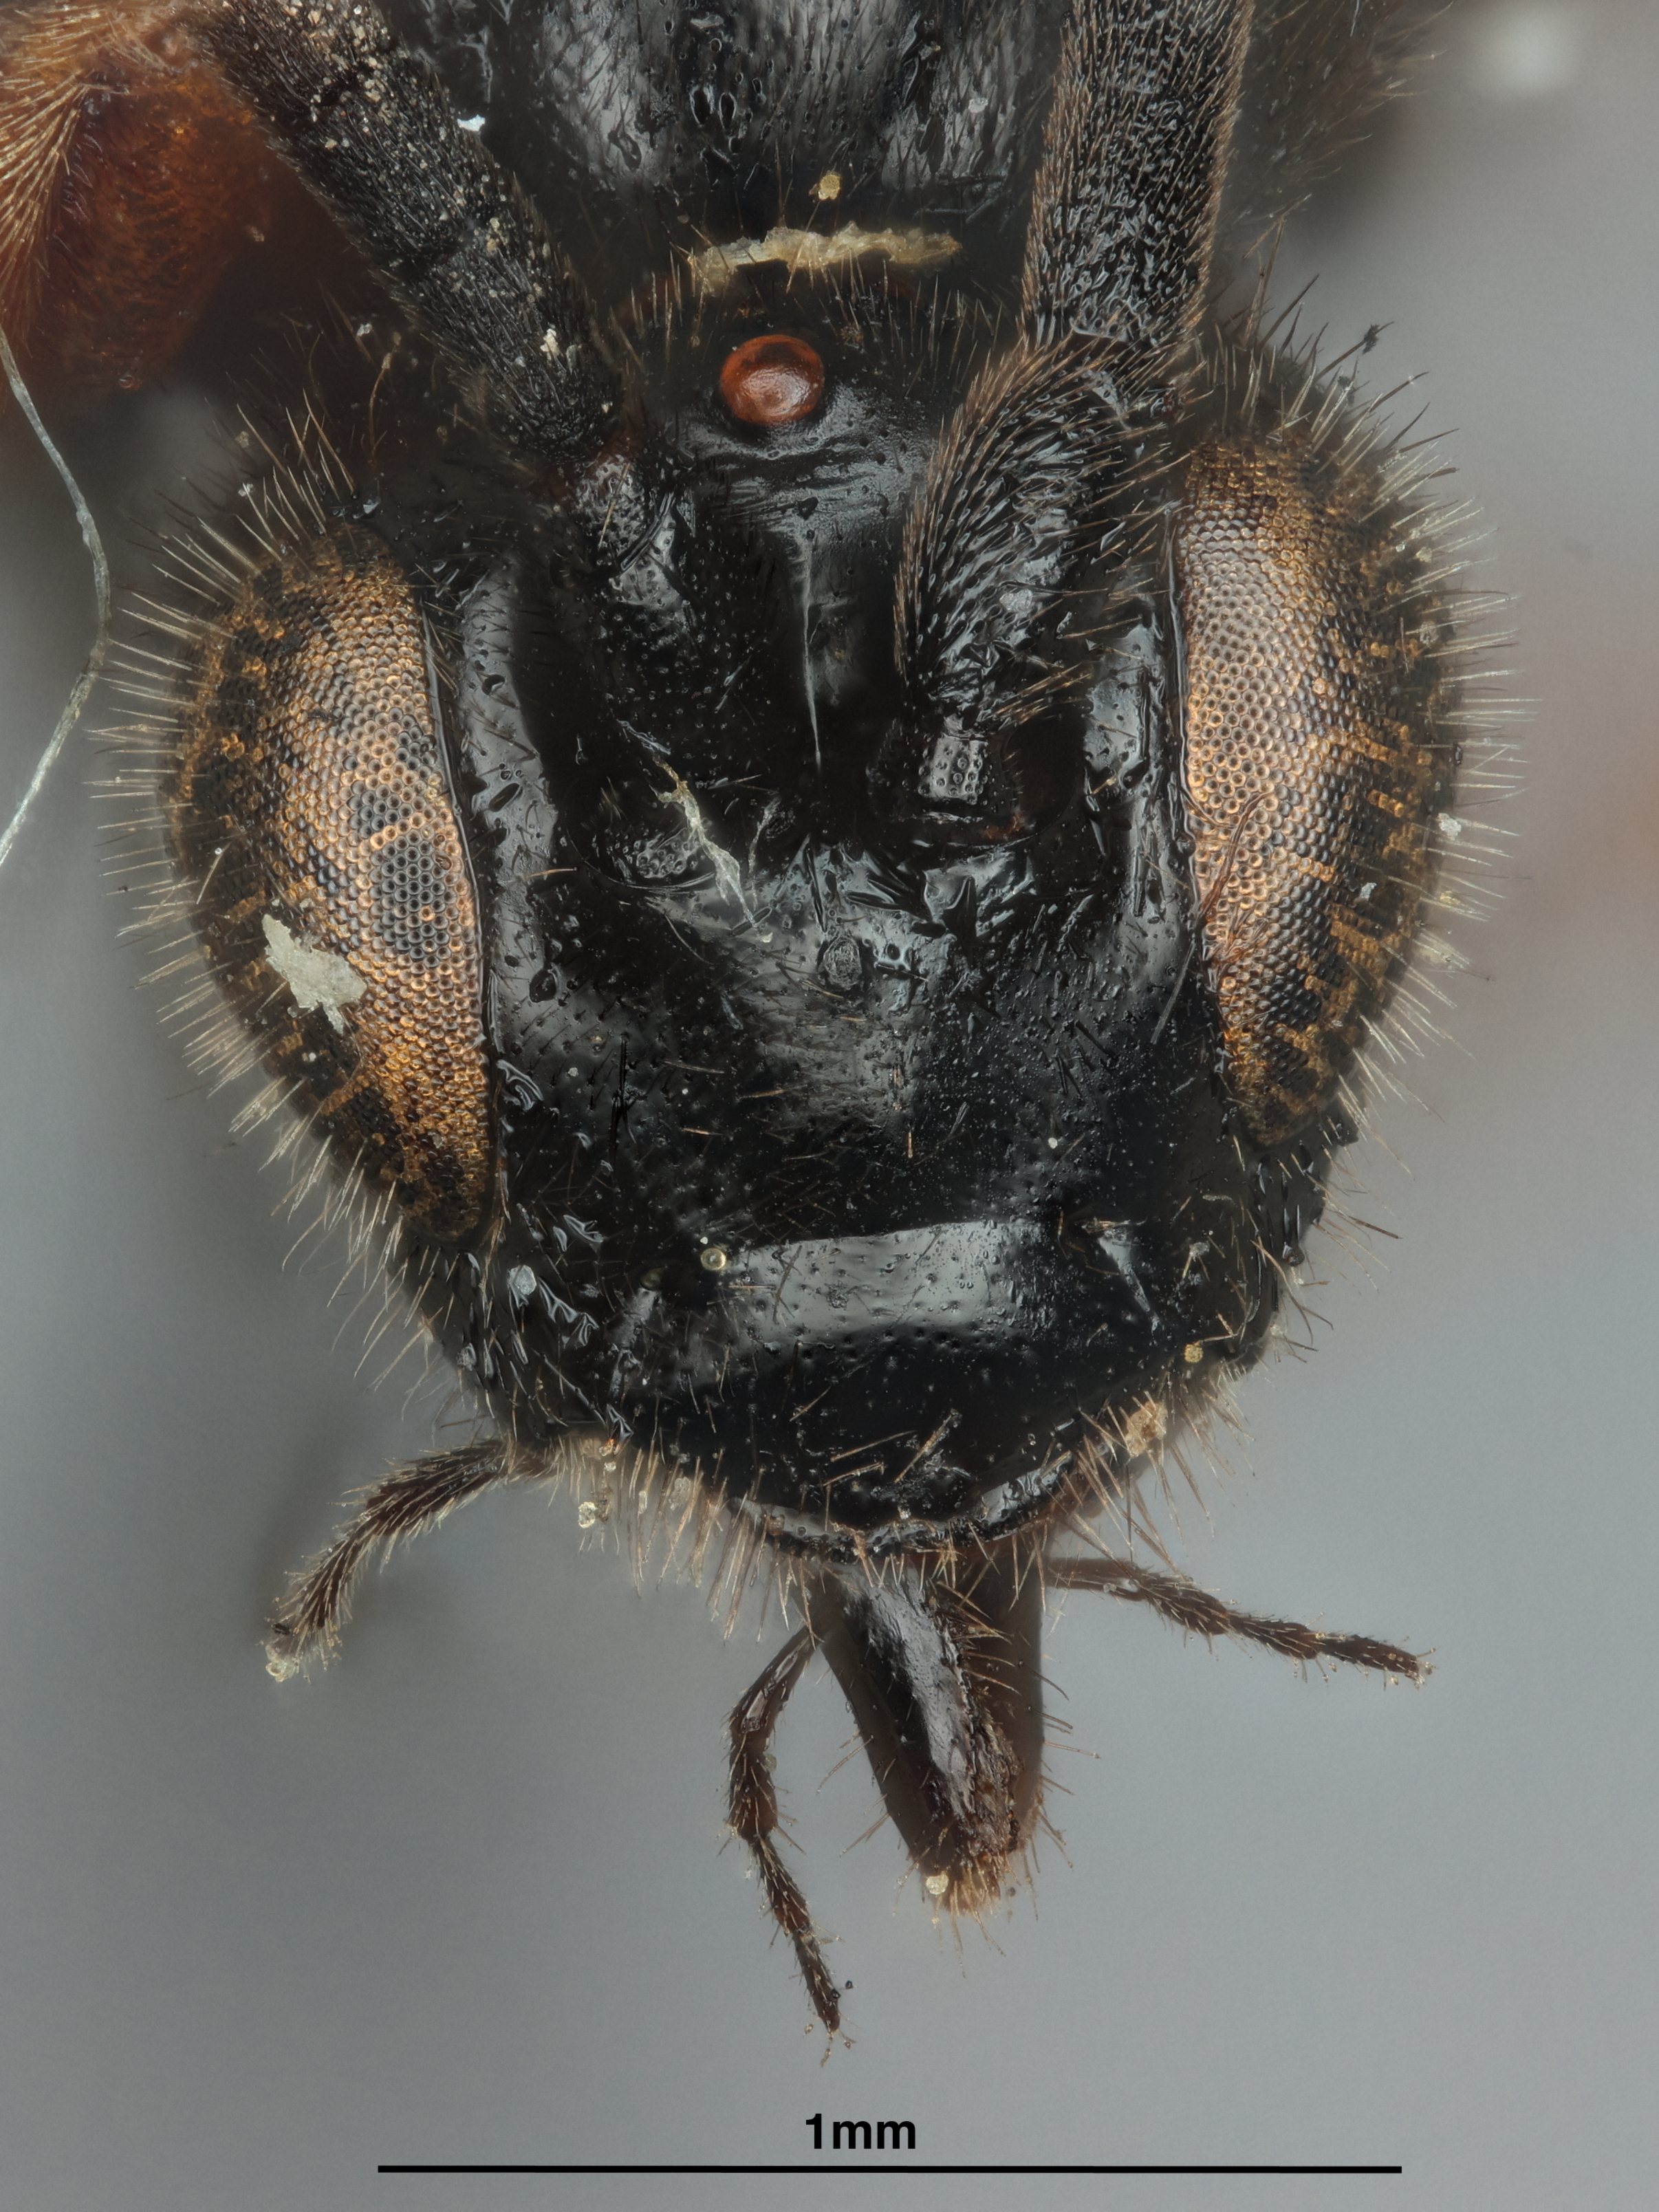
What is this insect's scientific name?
Cardiochiles longimala
